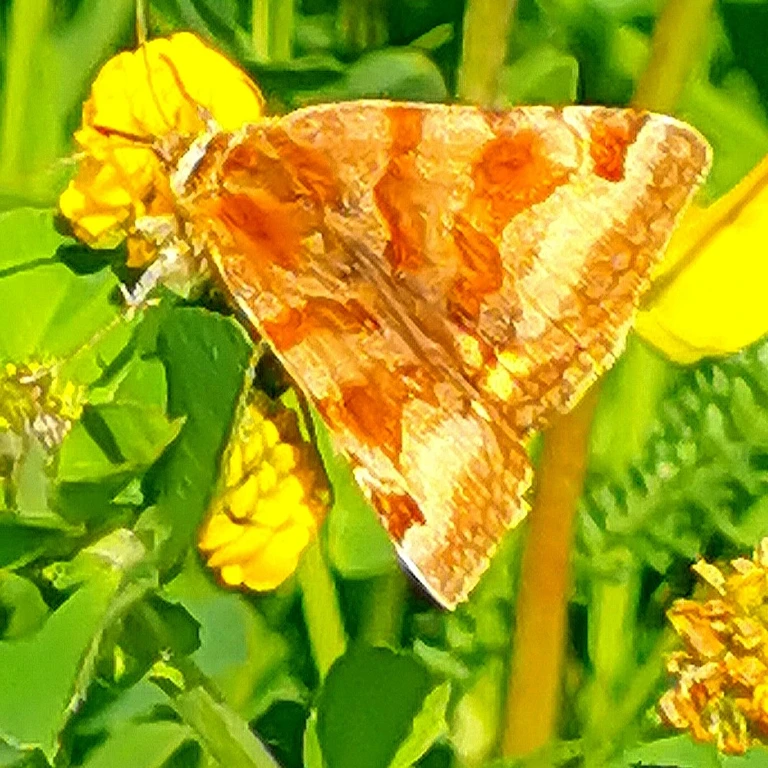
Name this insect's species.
Euclidia glyphica
